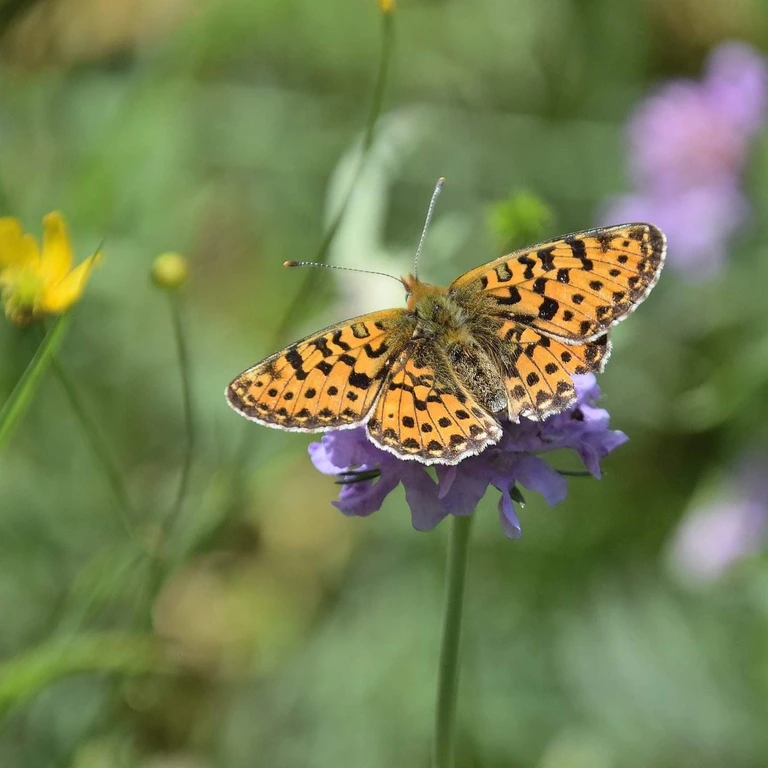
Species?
Boloria euphrosyne (also Clossiana euphrosyne)
